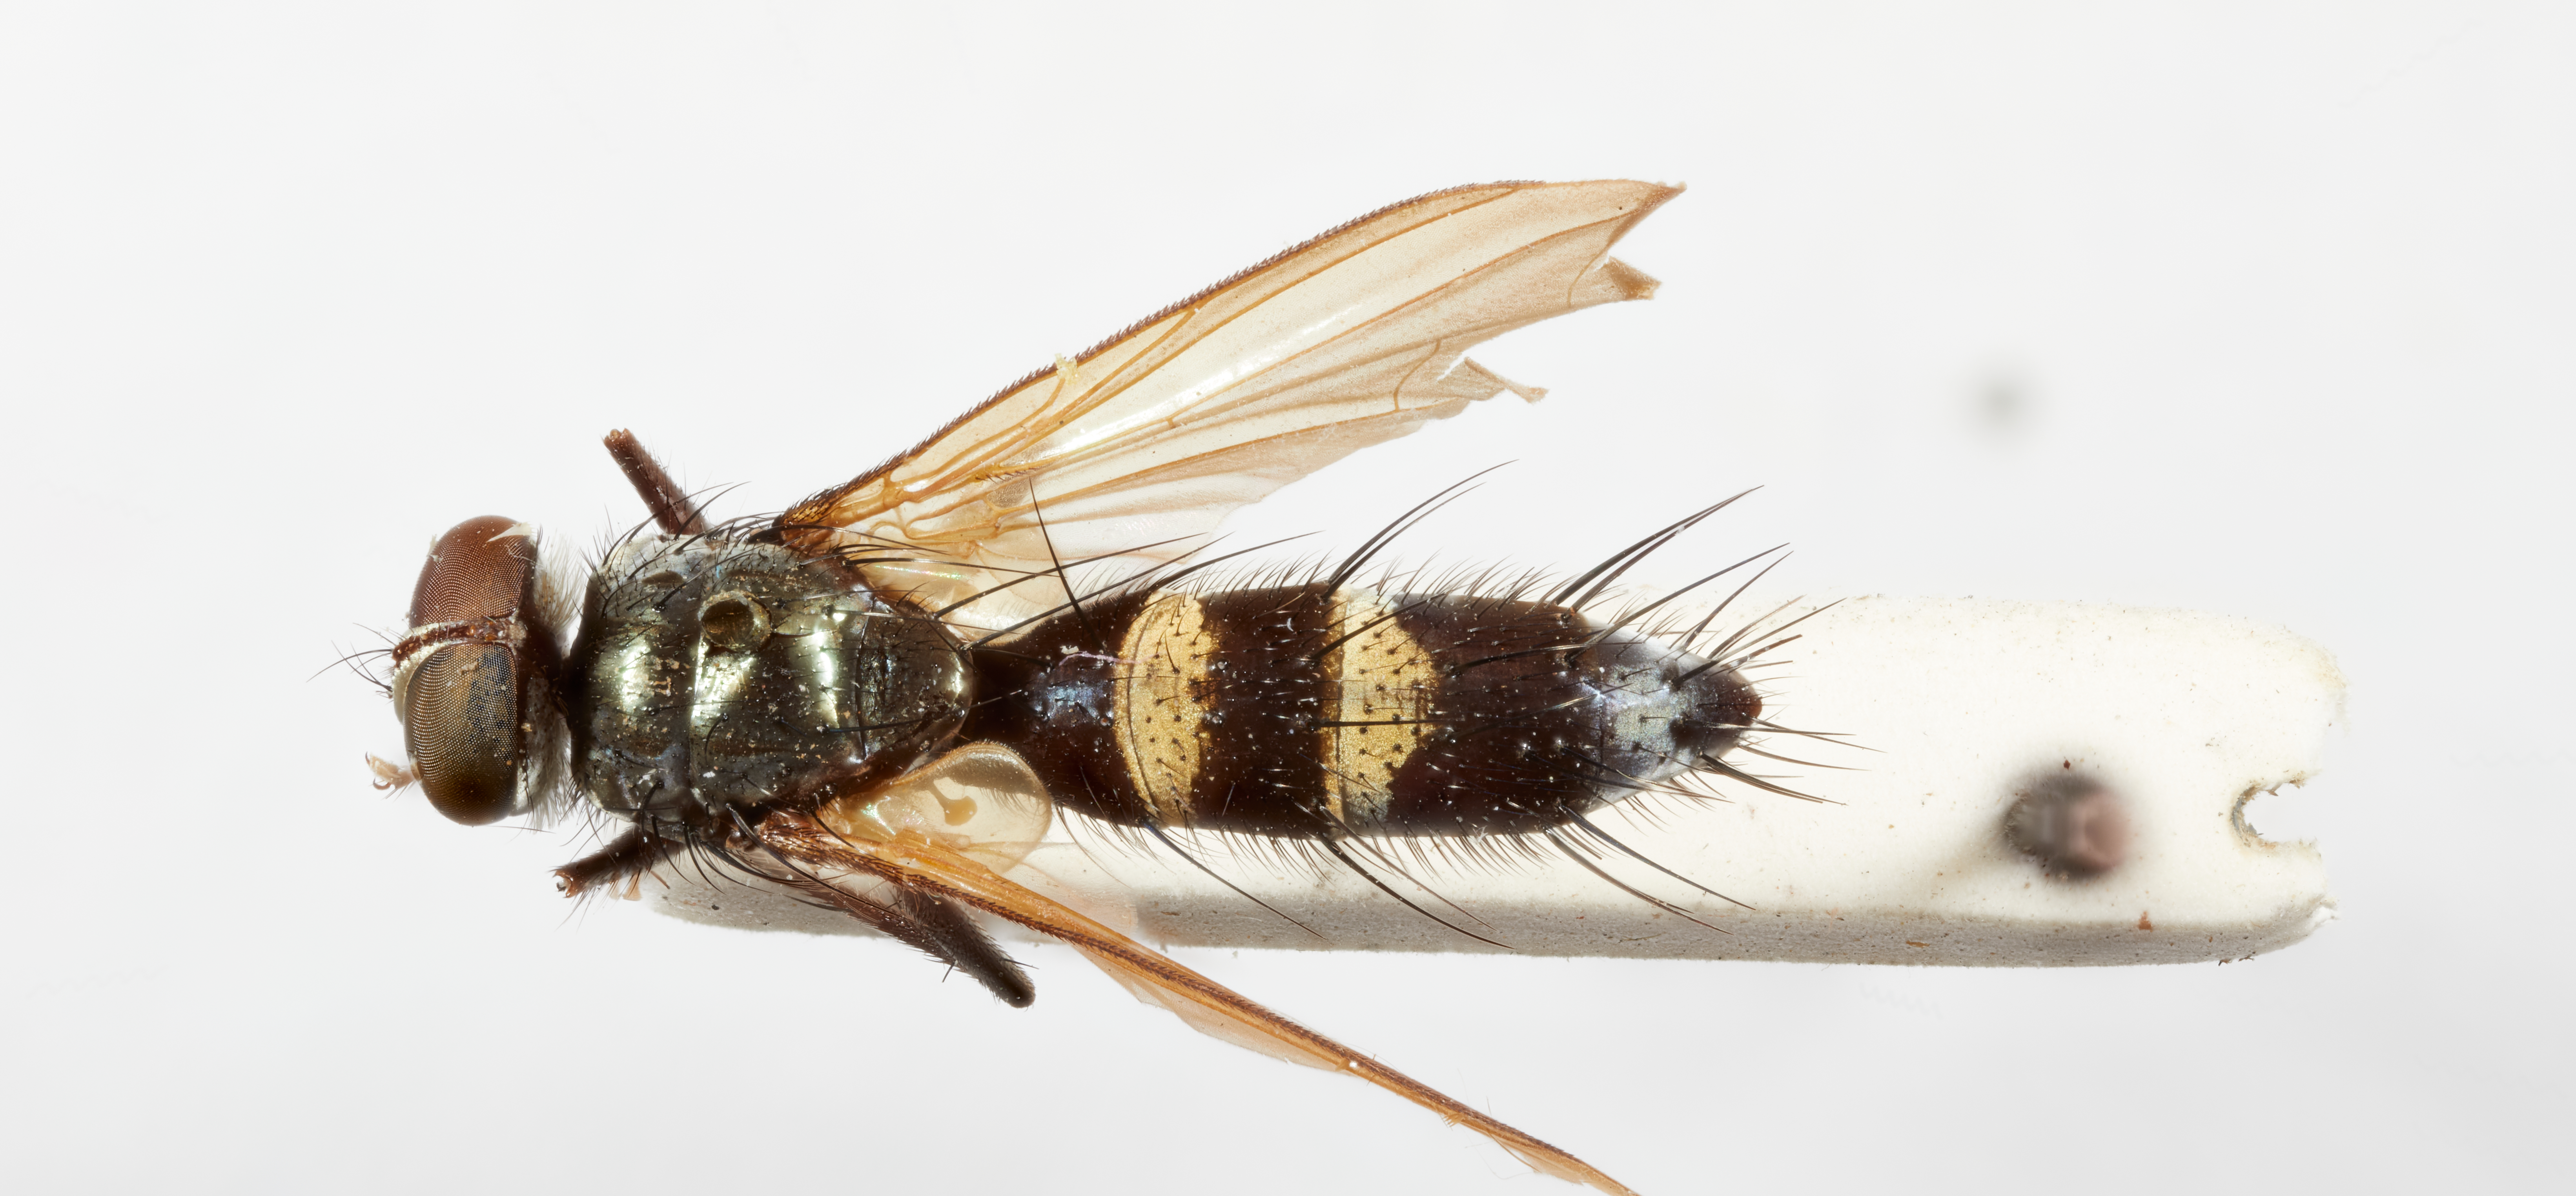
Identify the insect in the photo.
Eutorocca fasciata
